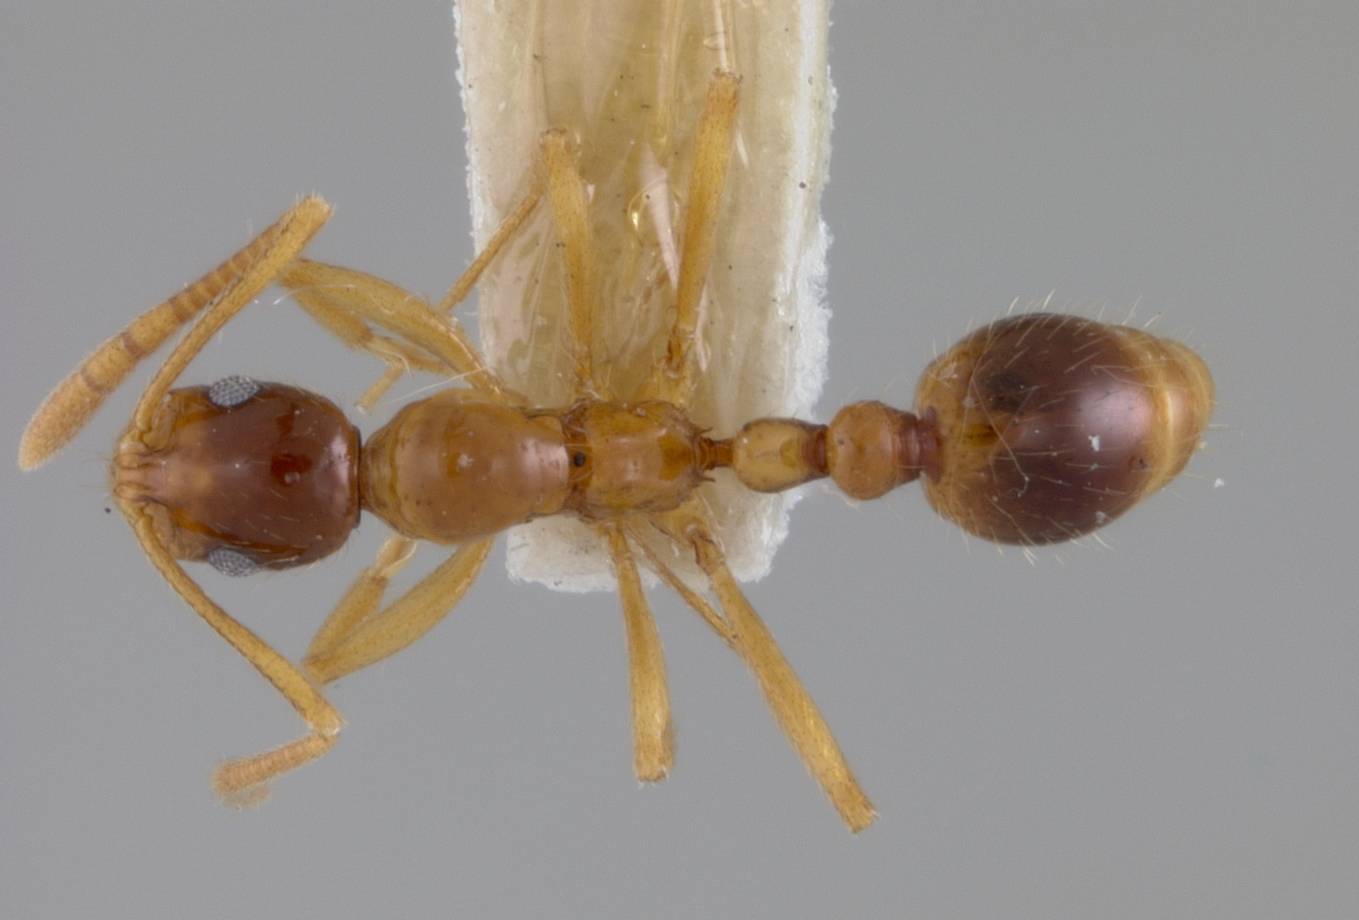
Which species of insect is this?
Megalomyrmex wheeleri
